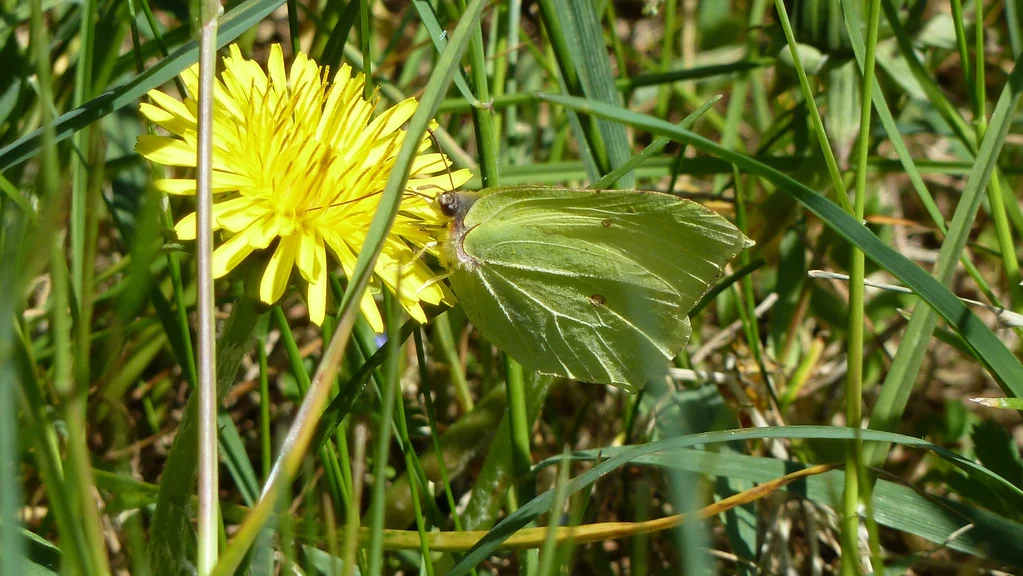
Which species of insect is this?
Gonepteryx rhamni
